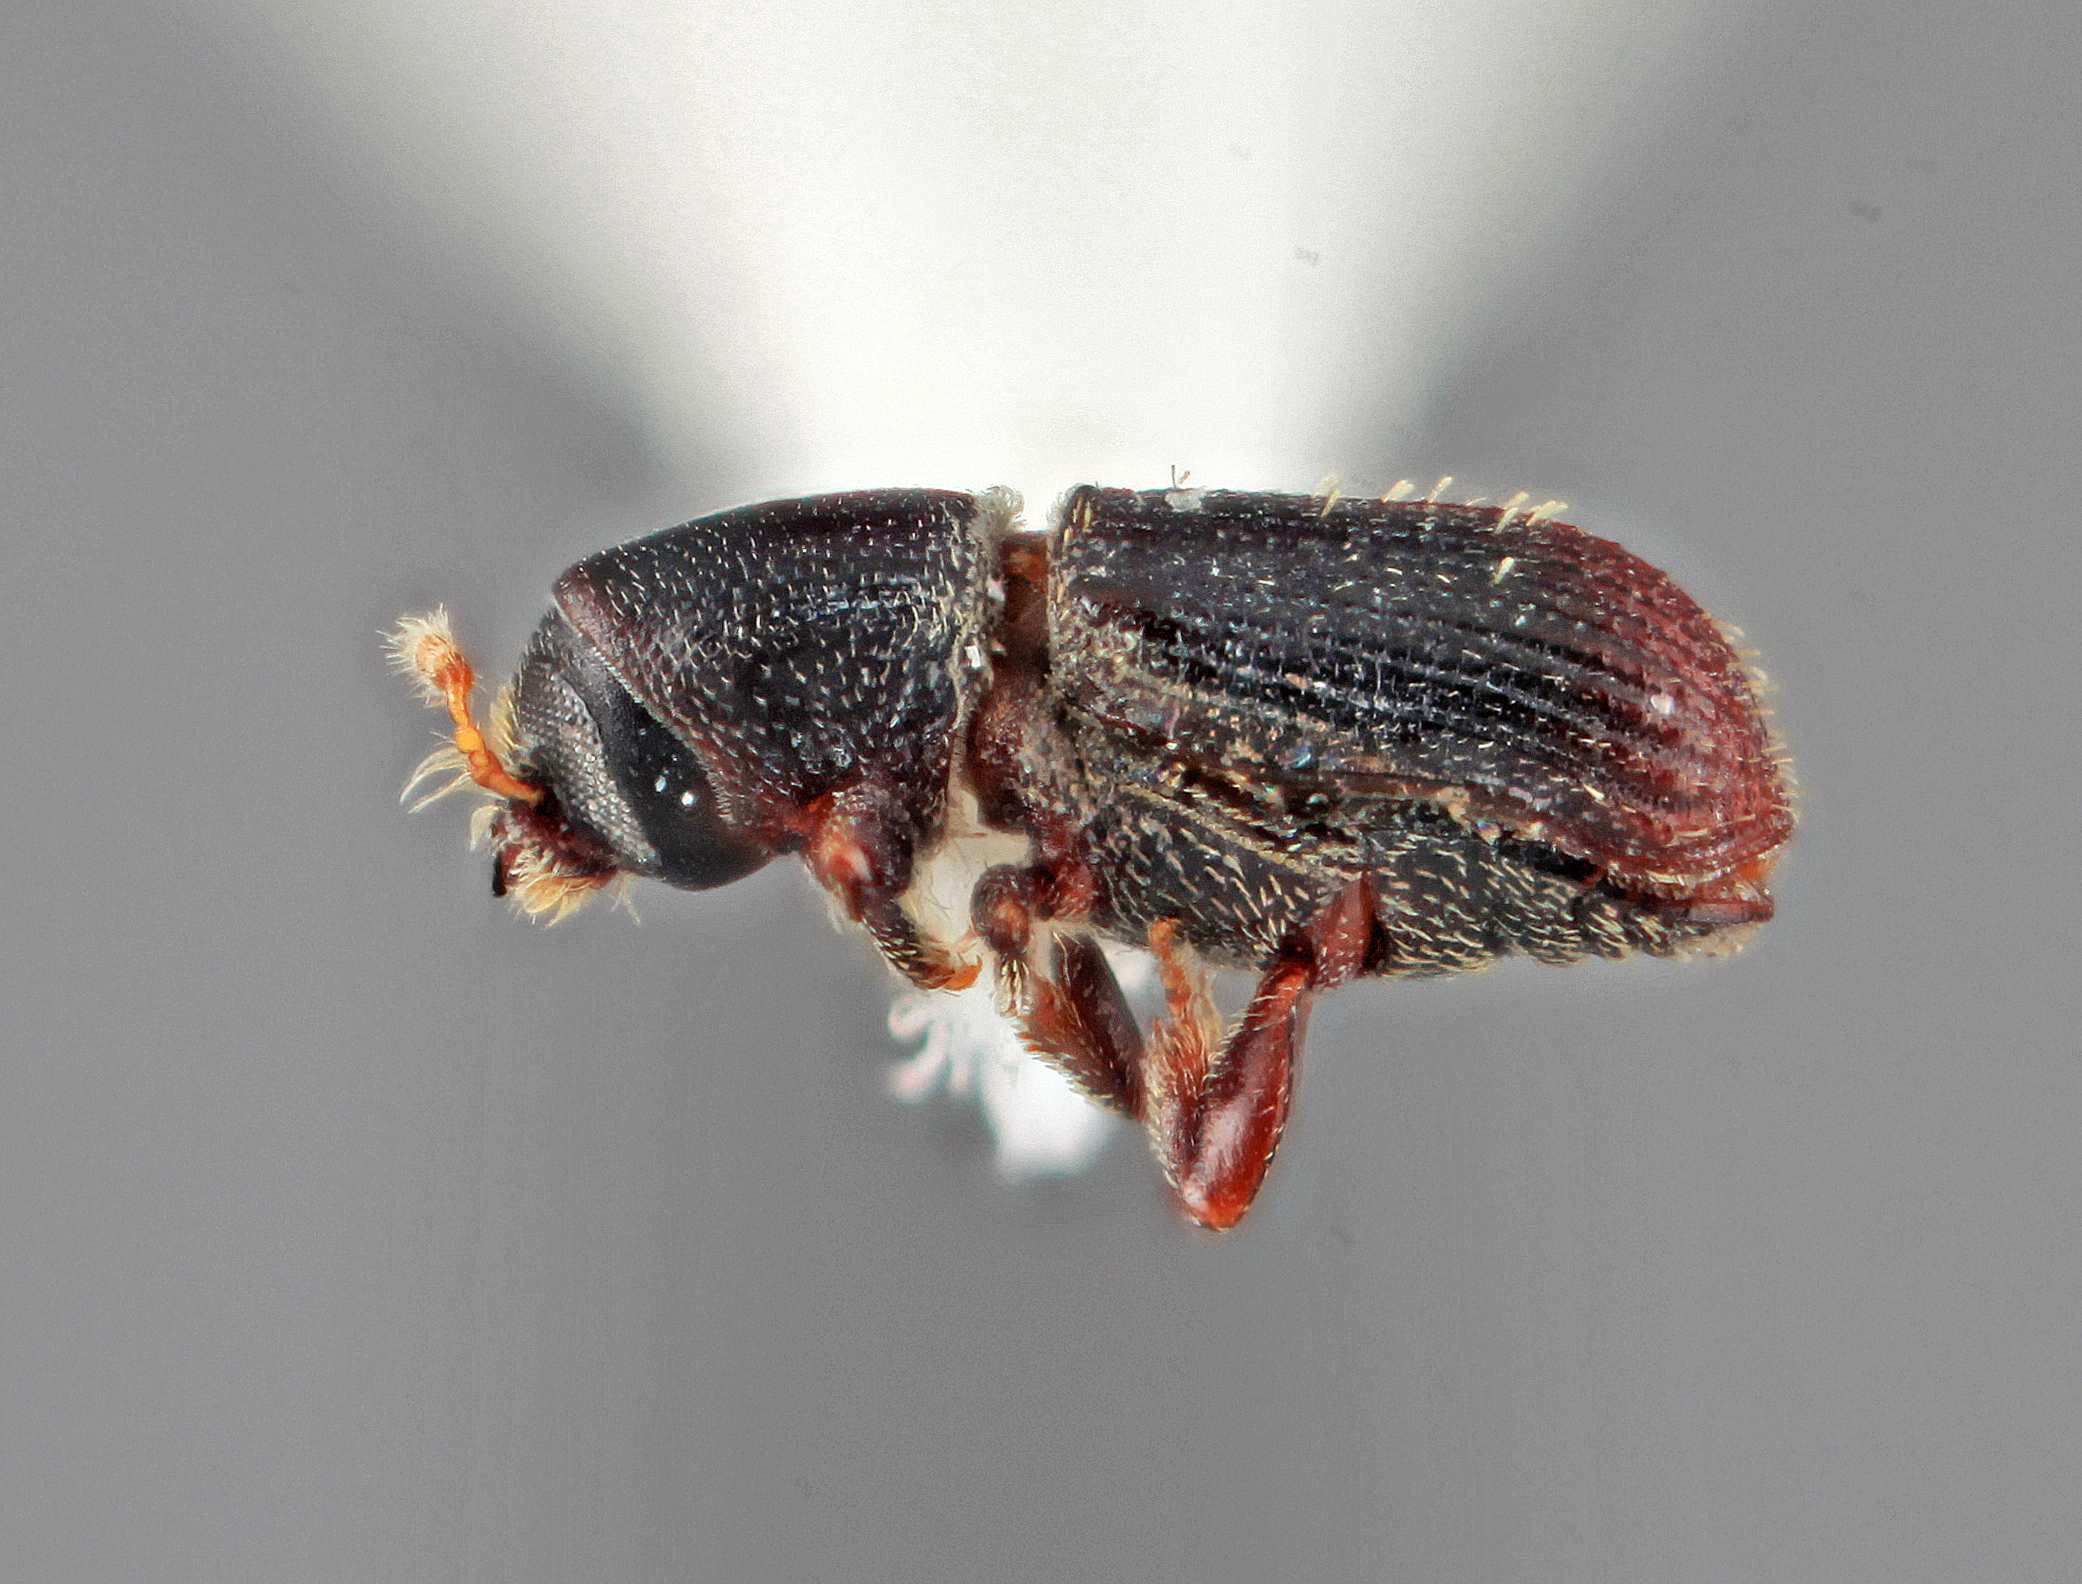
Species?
Cnesinus pulchellus
